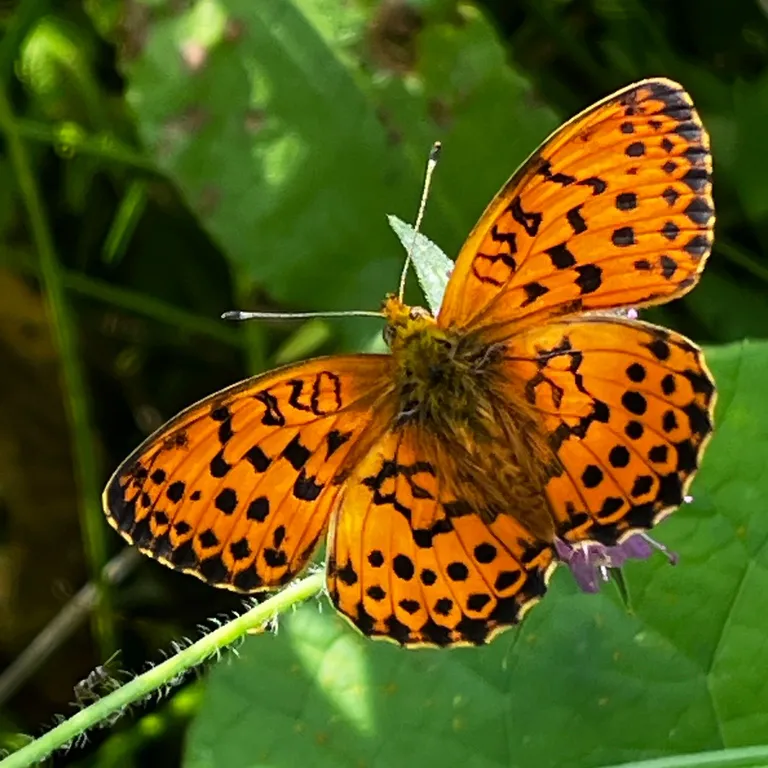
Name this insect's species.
Brenthis daphne
